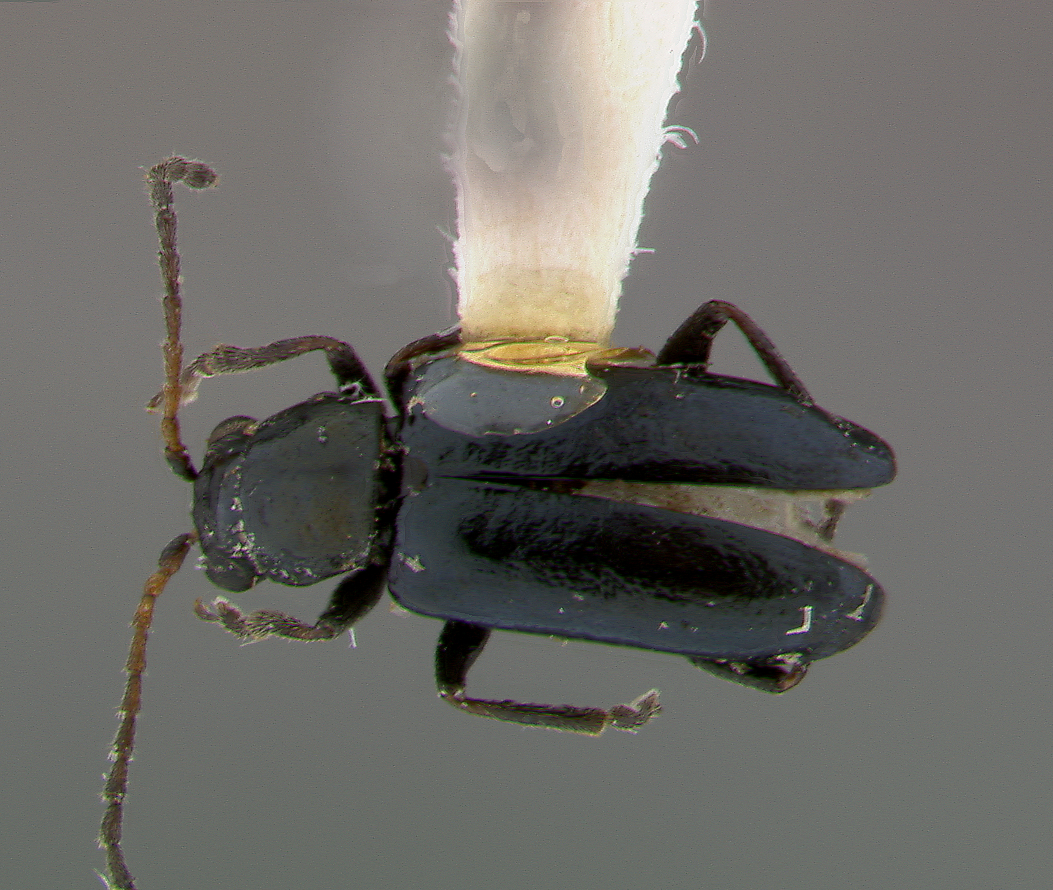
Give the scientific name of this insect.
Pseudoluperus bakeri
